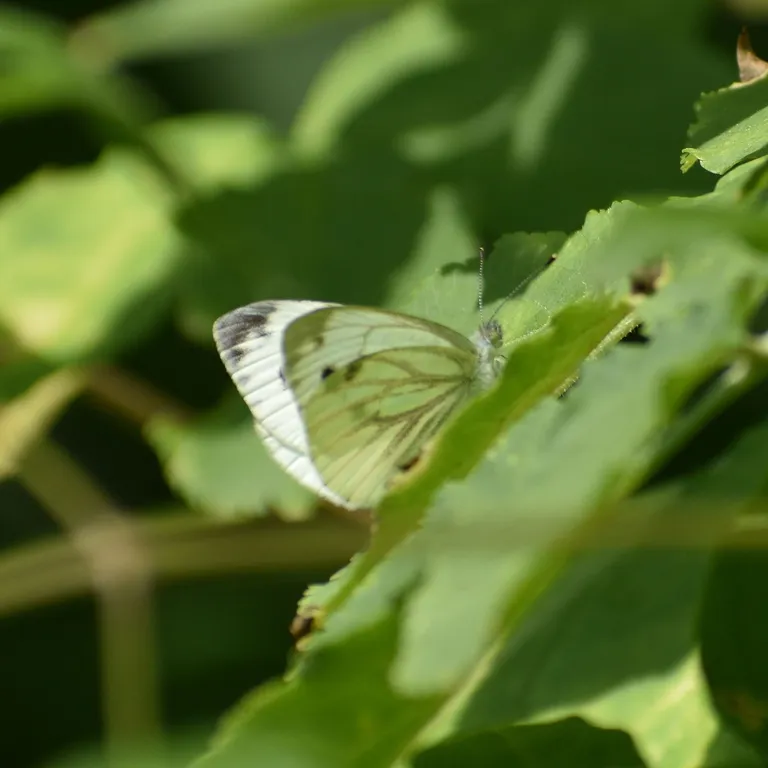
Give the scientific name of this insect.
Pieris napi
